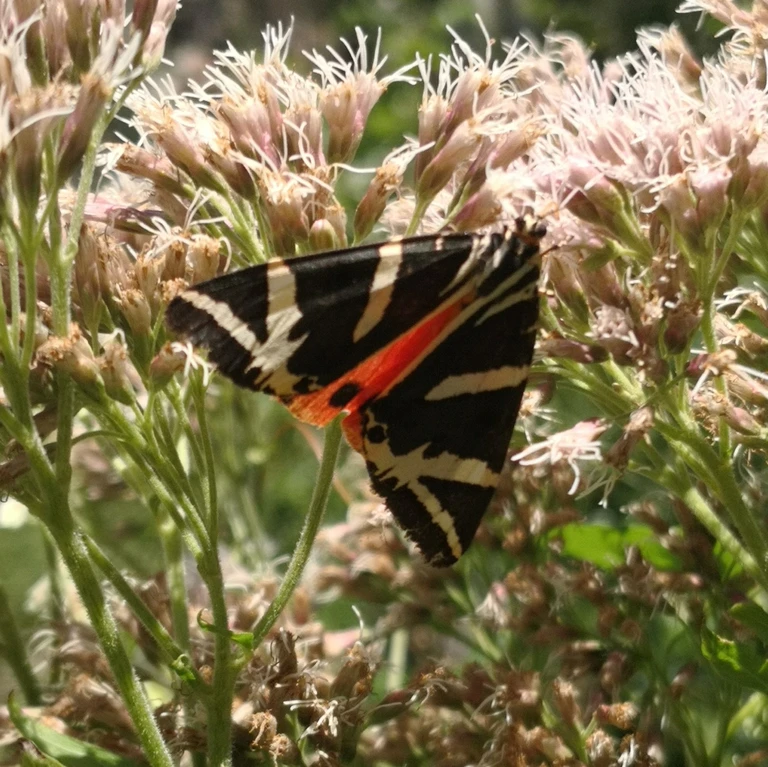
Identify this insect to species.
Euplagia quadripunctaria
